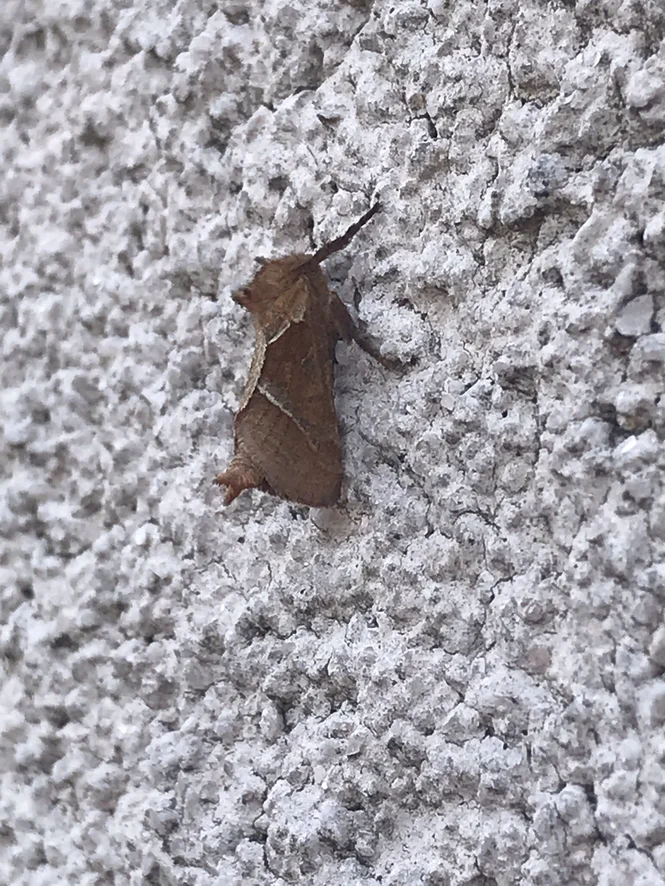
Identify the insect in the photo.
Triodia sylvina
